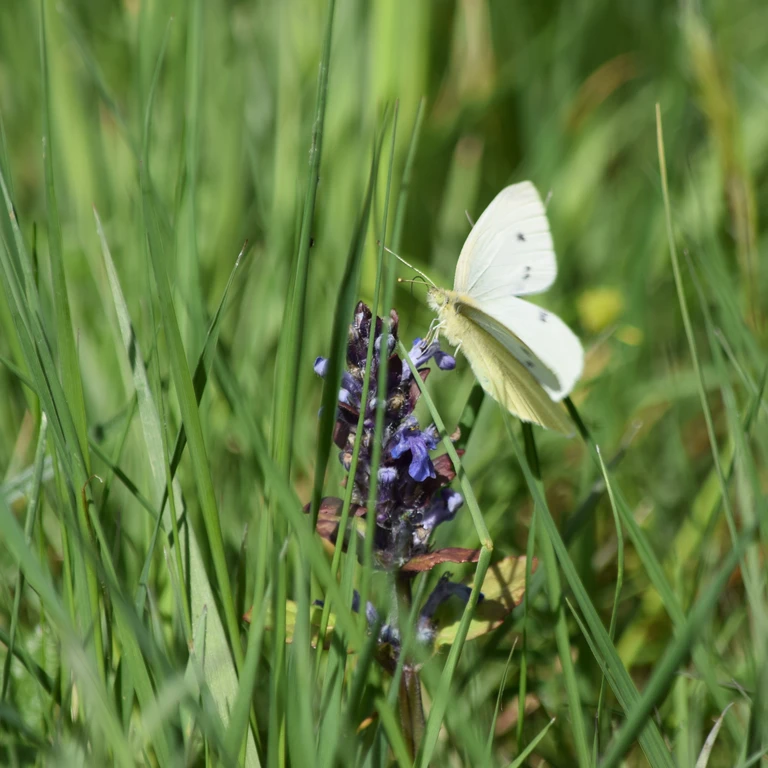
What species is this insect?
Pieris rapae
